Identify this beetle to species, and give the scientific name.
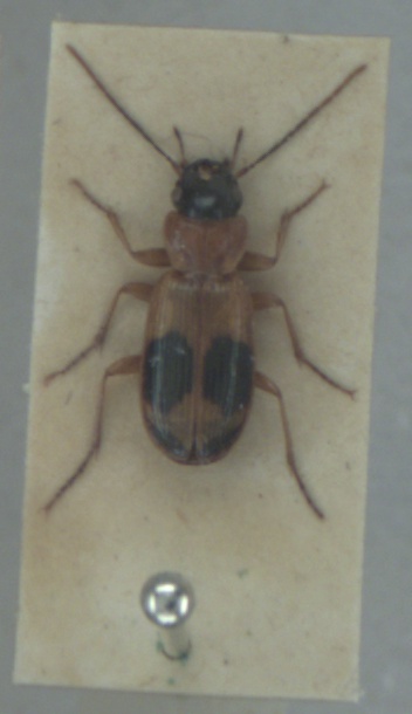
Badister unipustulatus
